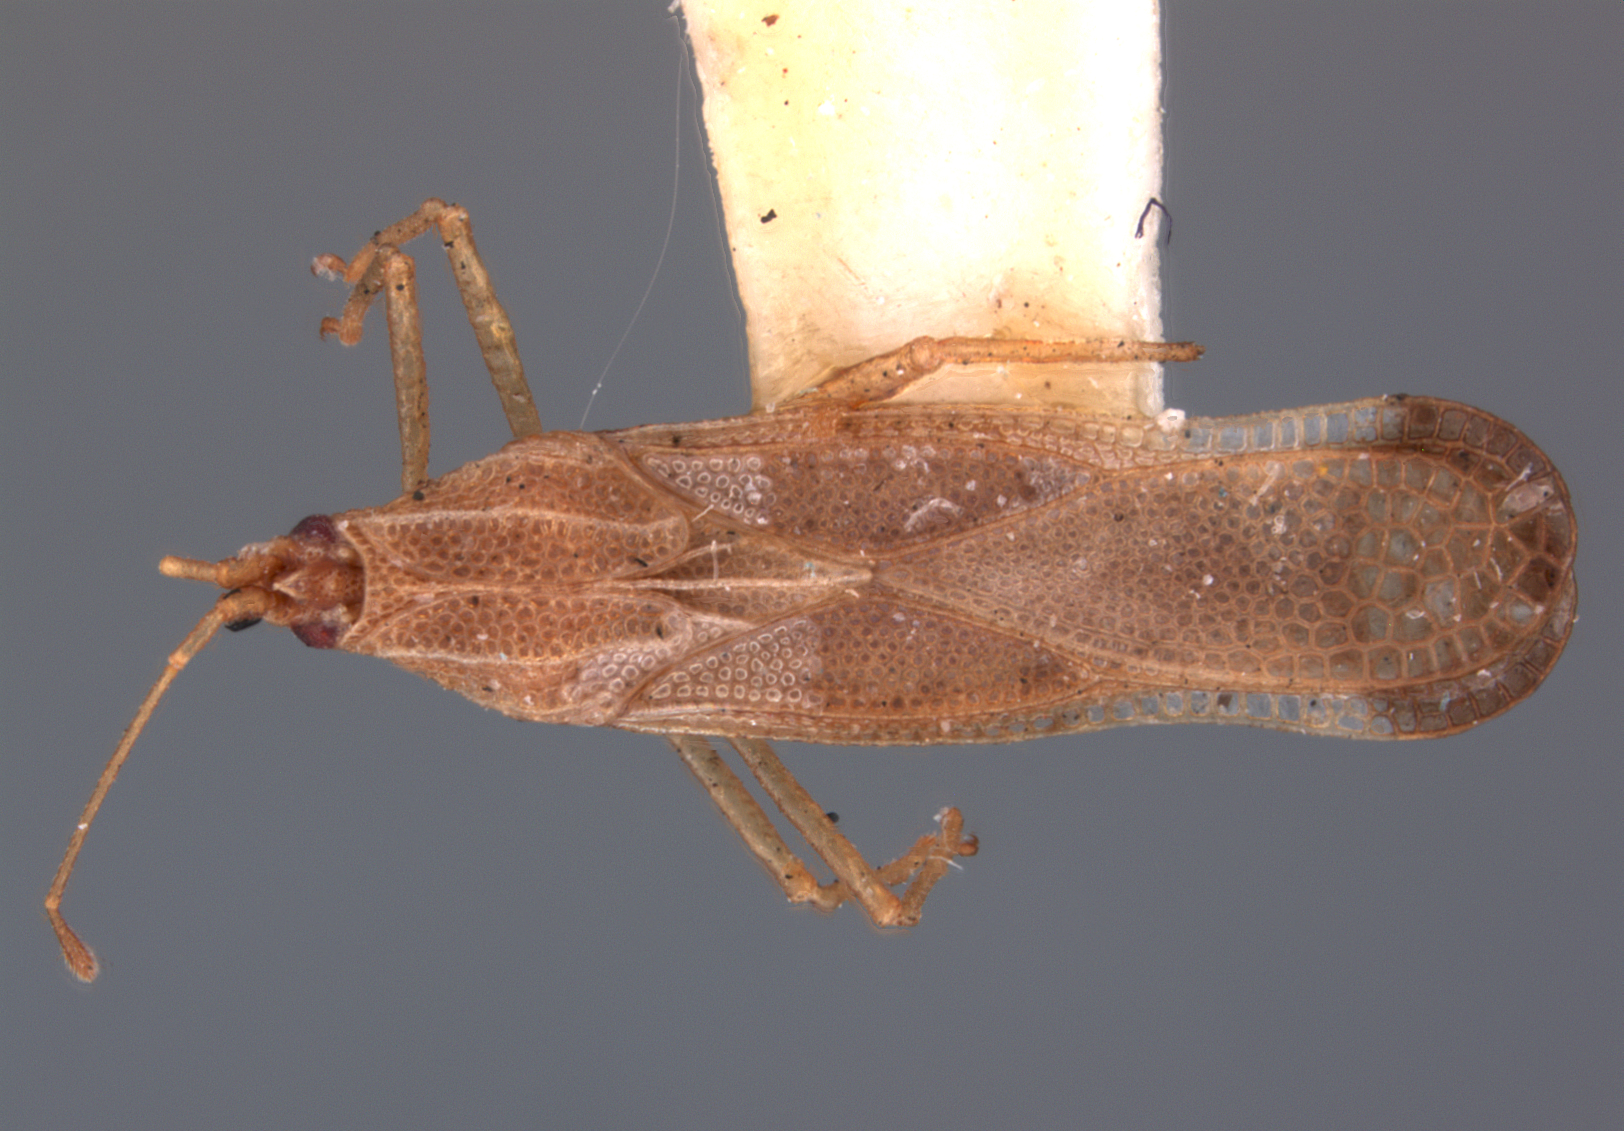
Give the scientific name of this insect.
Banahaona exalla
